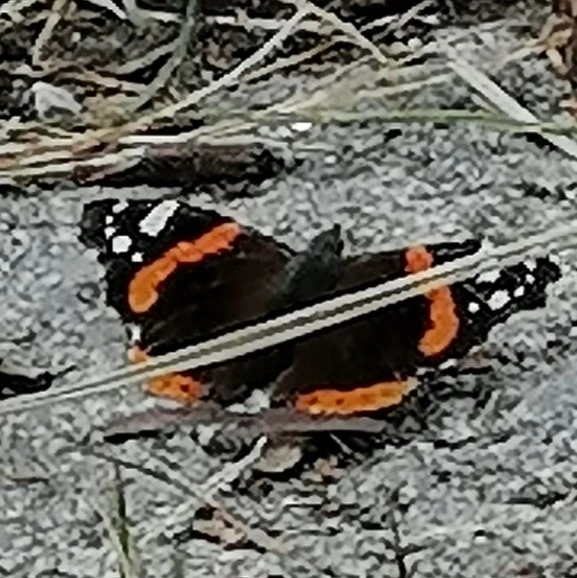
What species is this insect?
Vanessa atalanta
